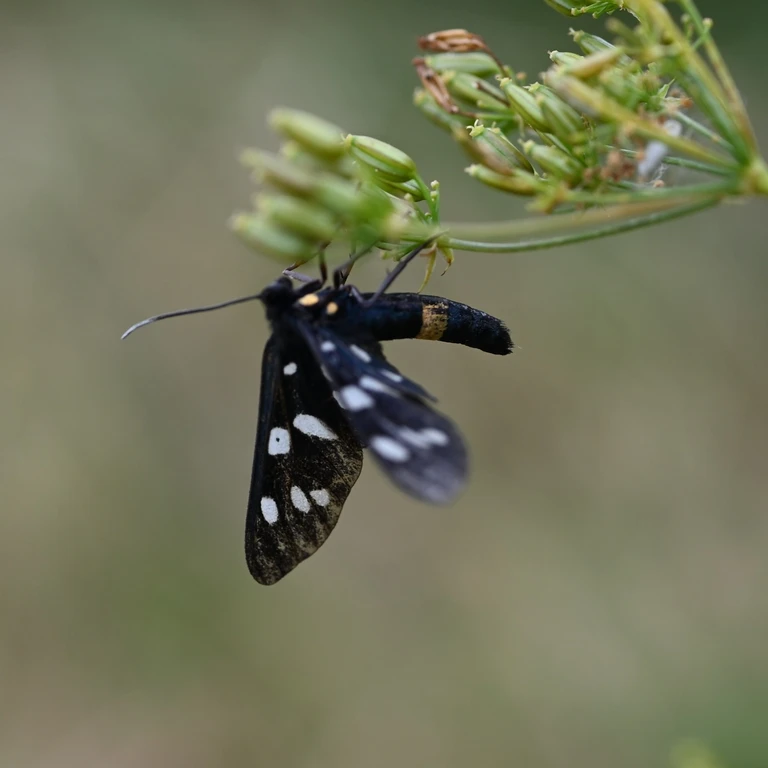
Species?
Amata phegea
